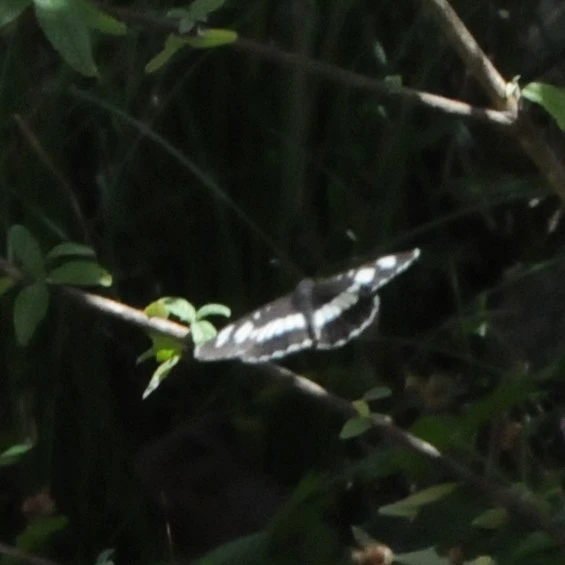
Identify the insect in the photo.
Neptis rivularis
